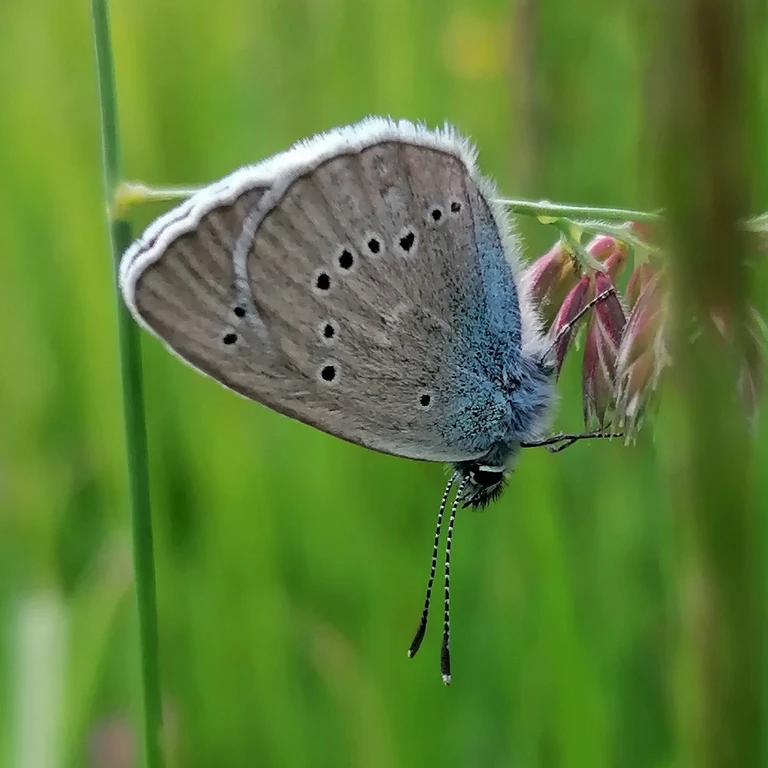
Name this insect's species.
Cyaniris semiargus
